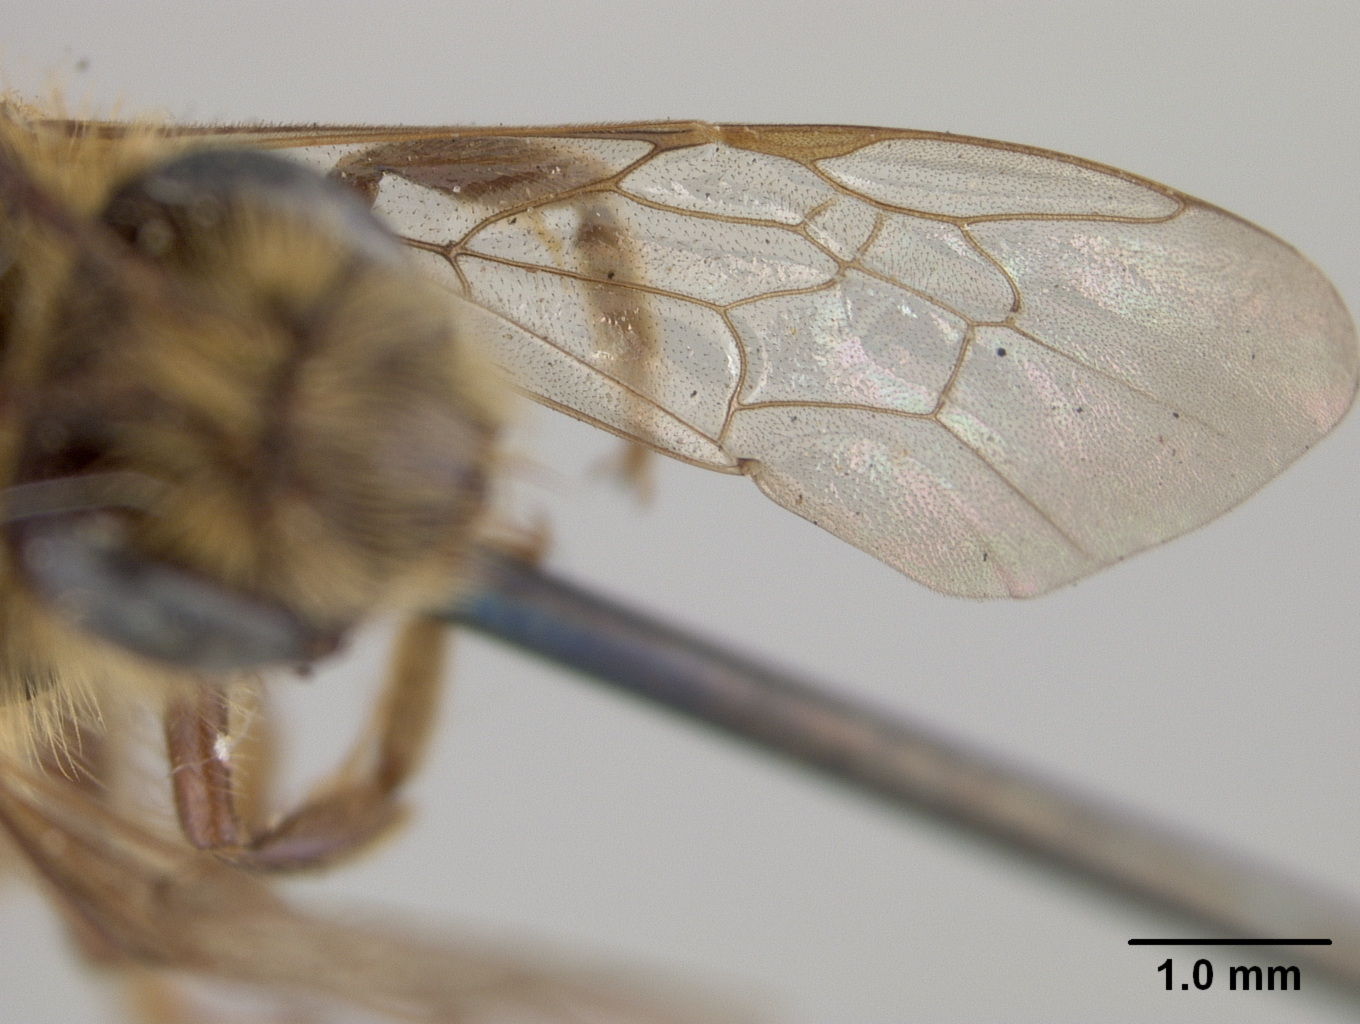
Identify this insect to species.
Andrena salicicola
